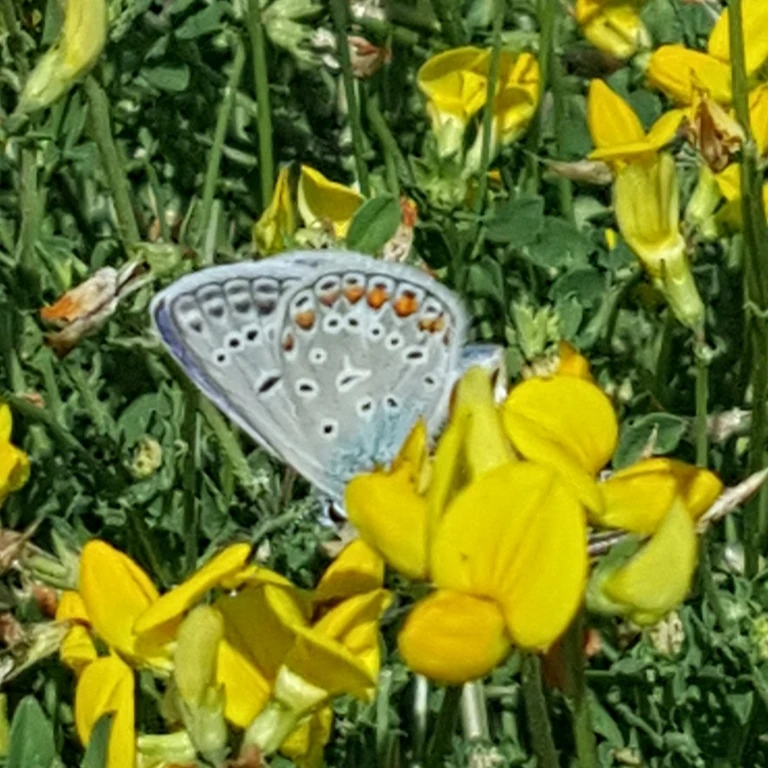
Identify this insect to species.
Polyommatus icarus
